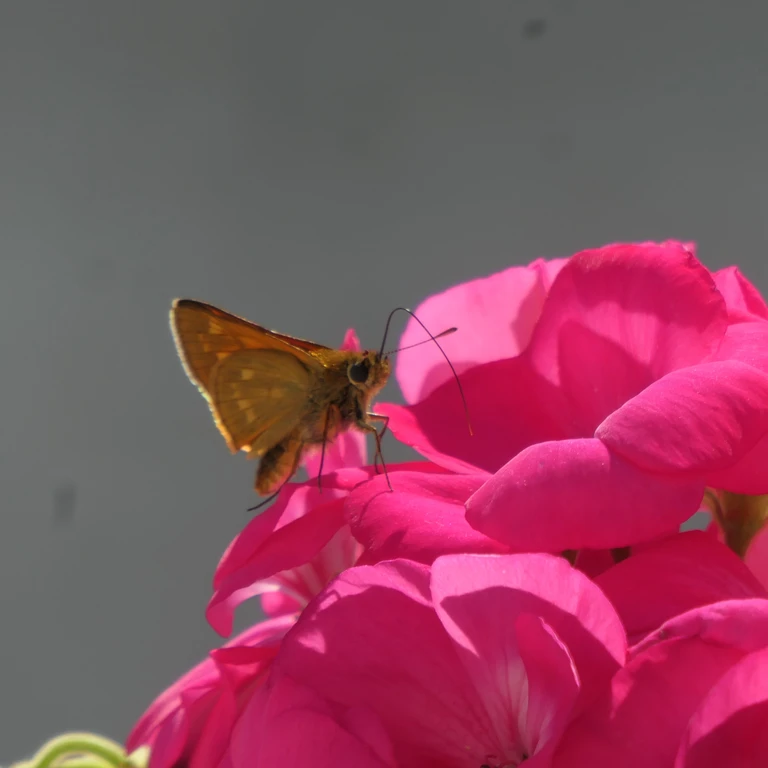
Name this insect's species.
Ochlodes sylvanus (also Ochlodes venata)
